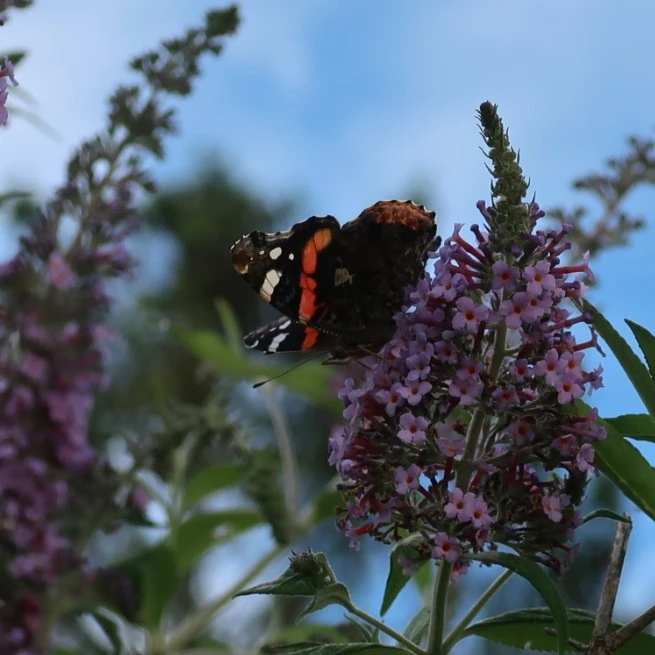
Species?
Vanessa atalanta
